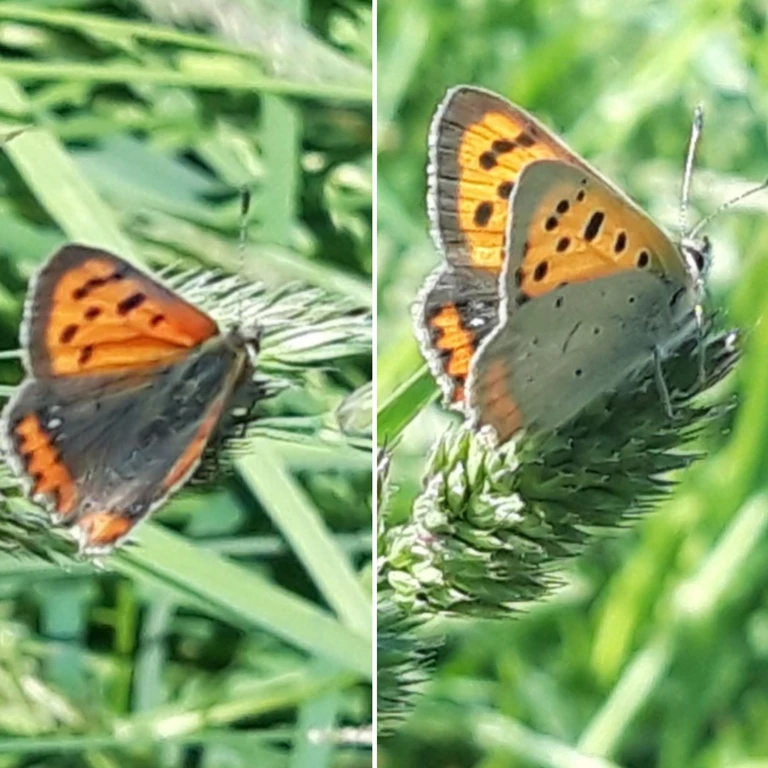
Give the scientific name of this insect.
Lycaena phlaeas
